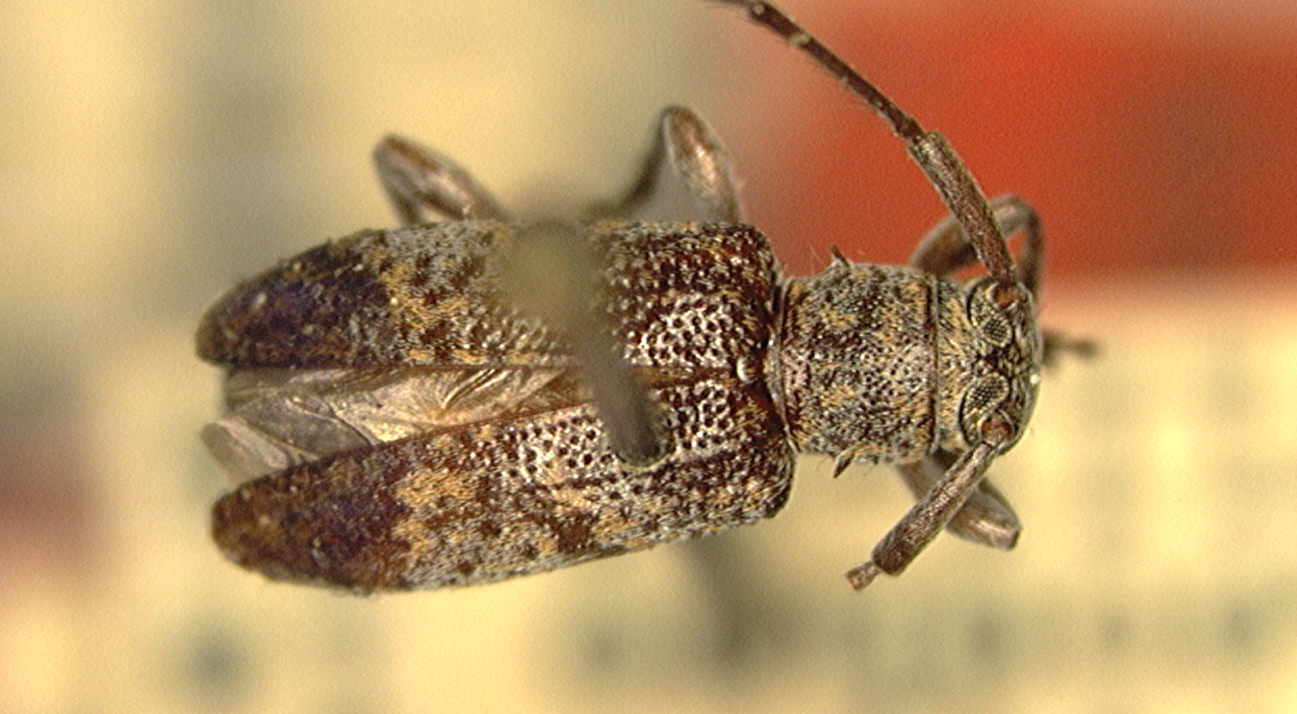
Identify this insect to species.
Miaena sakishimense
